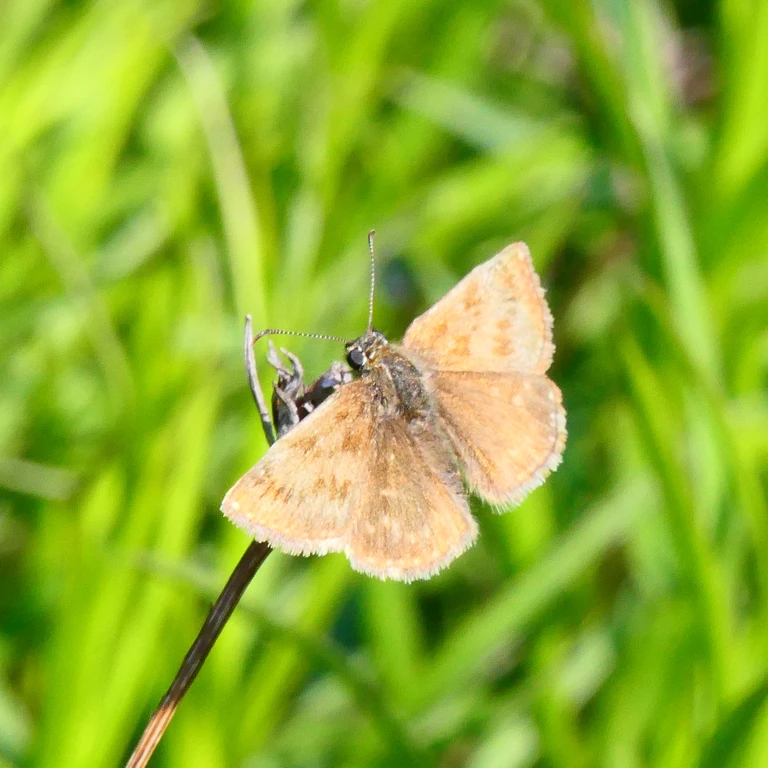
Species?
Erynnis tages
